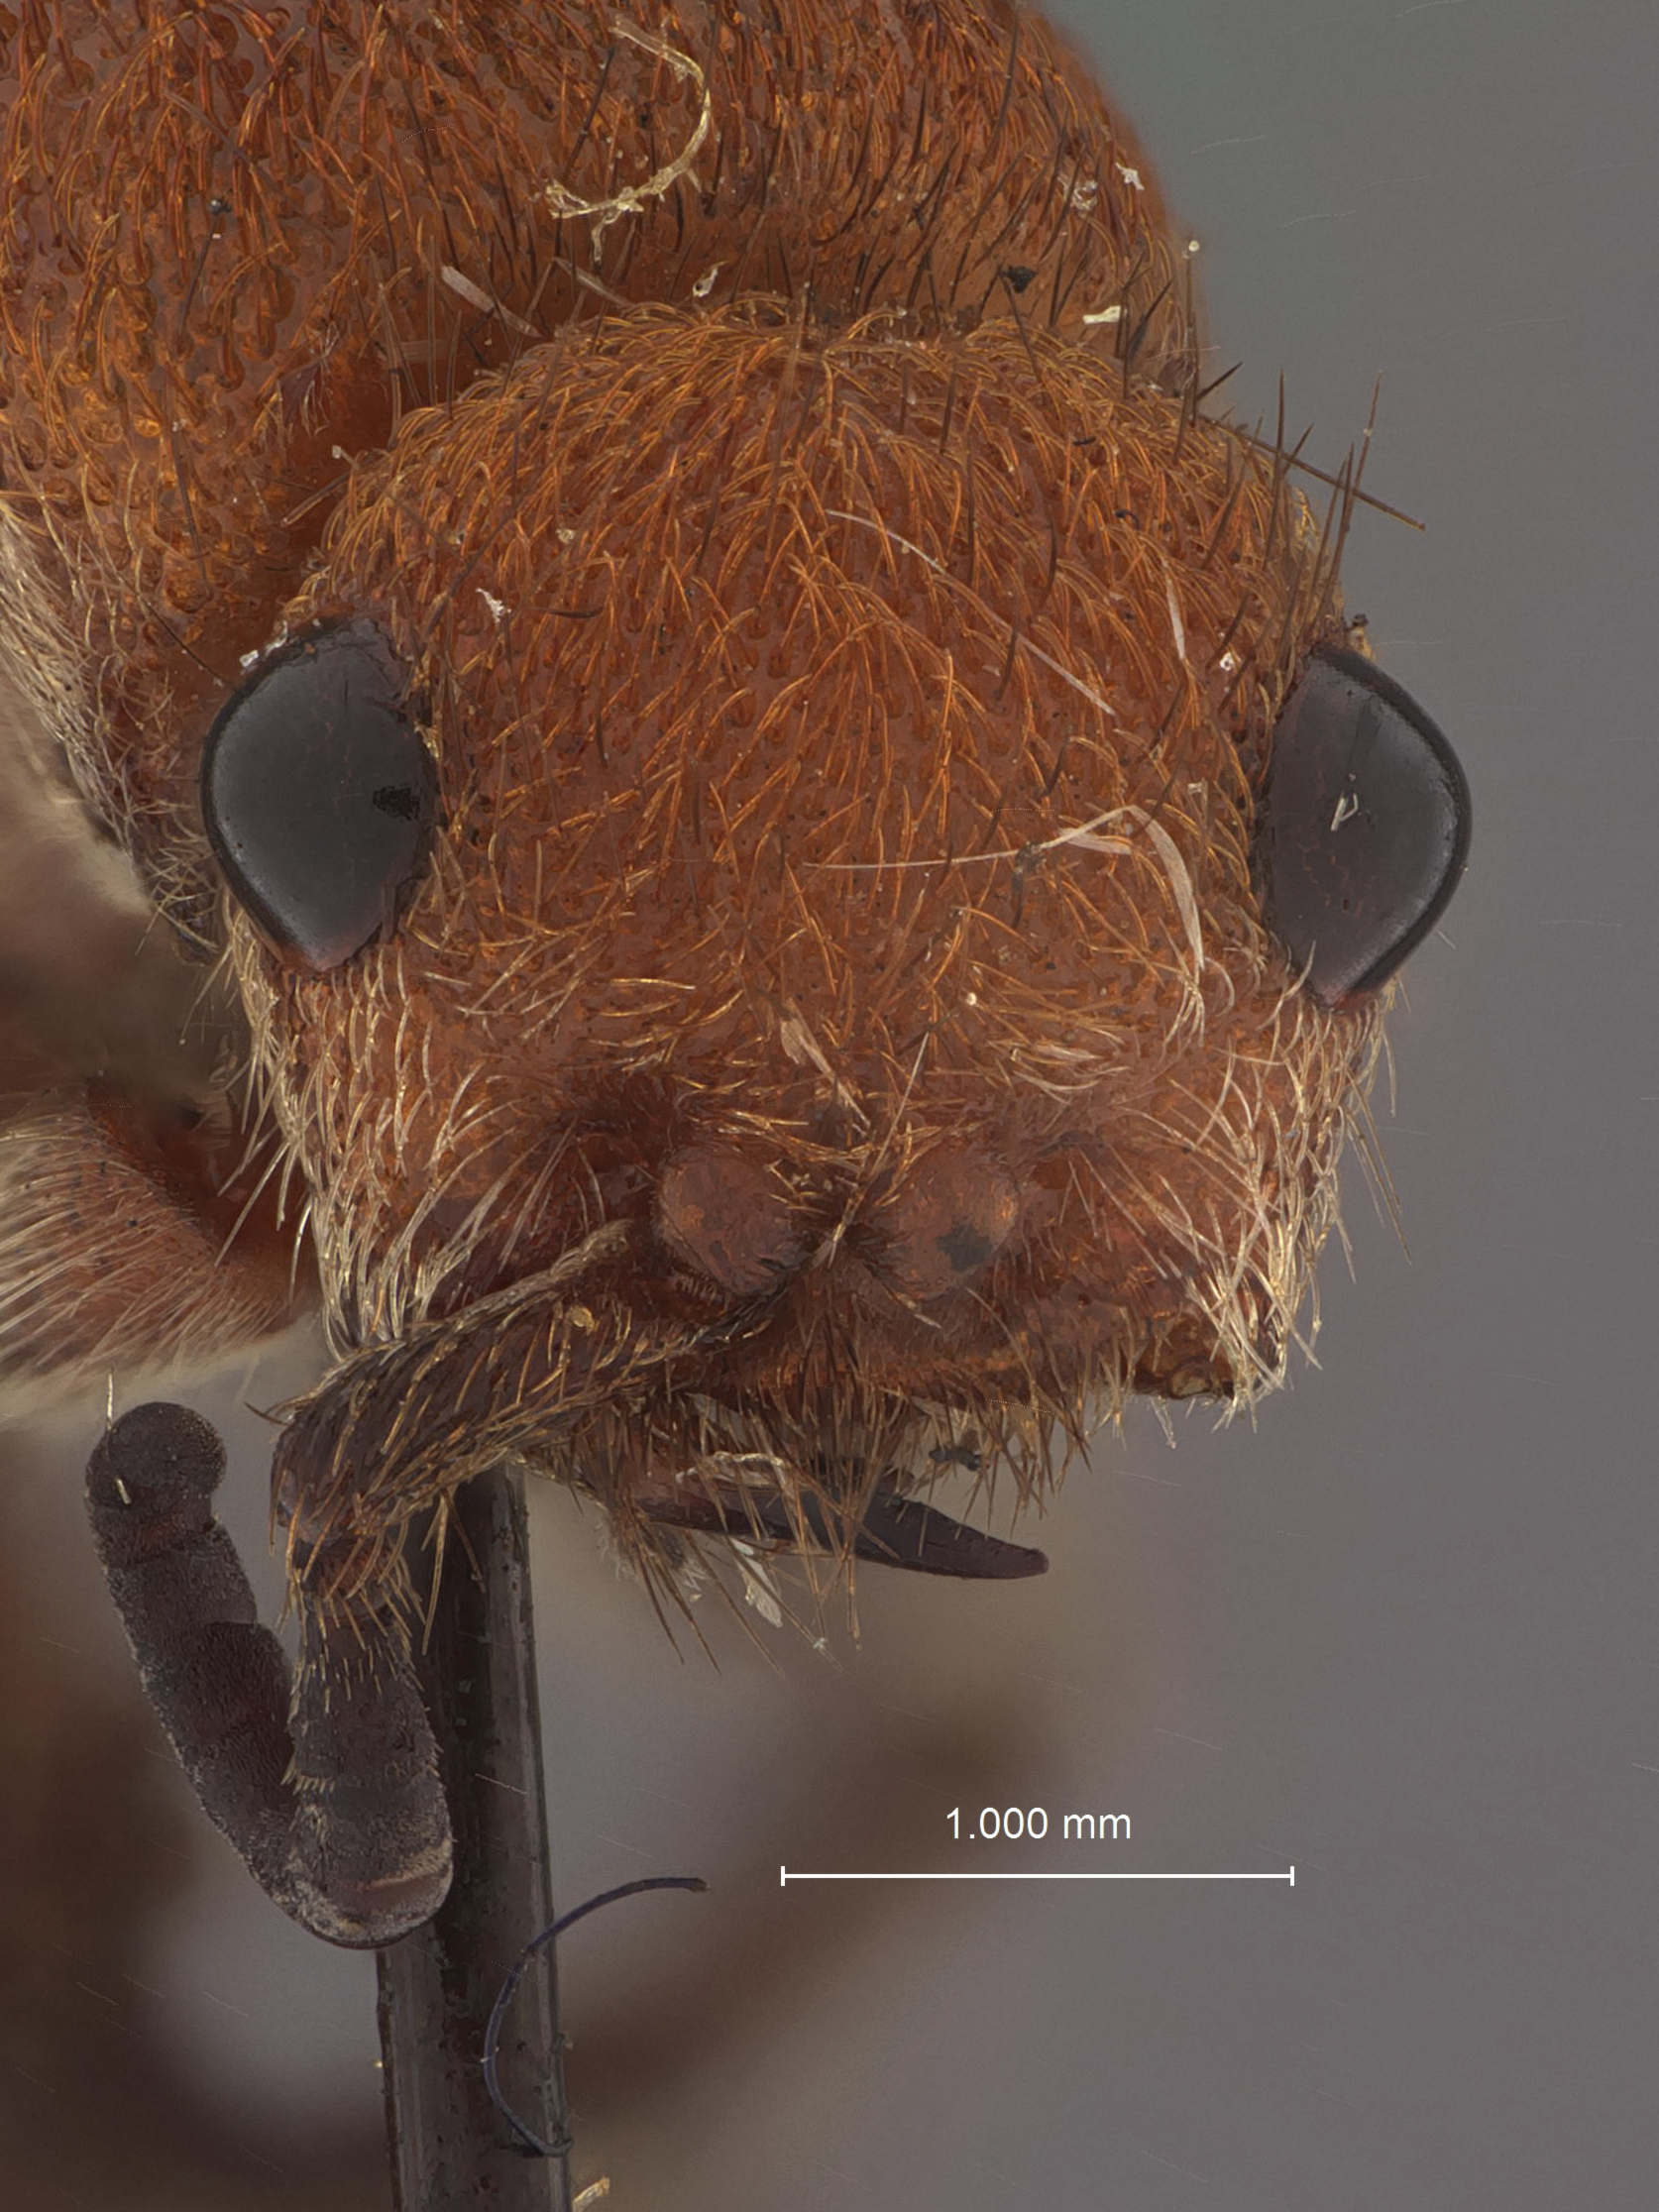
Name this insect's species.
Mutilla zella
